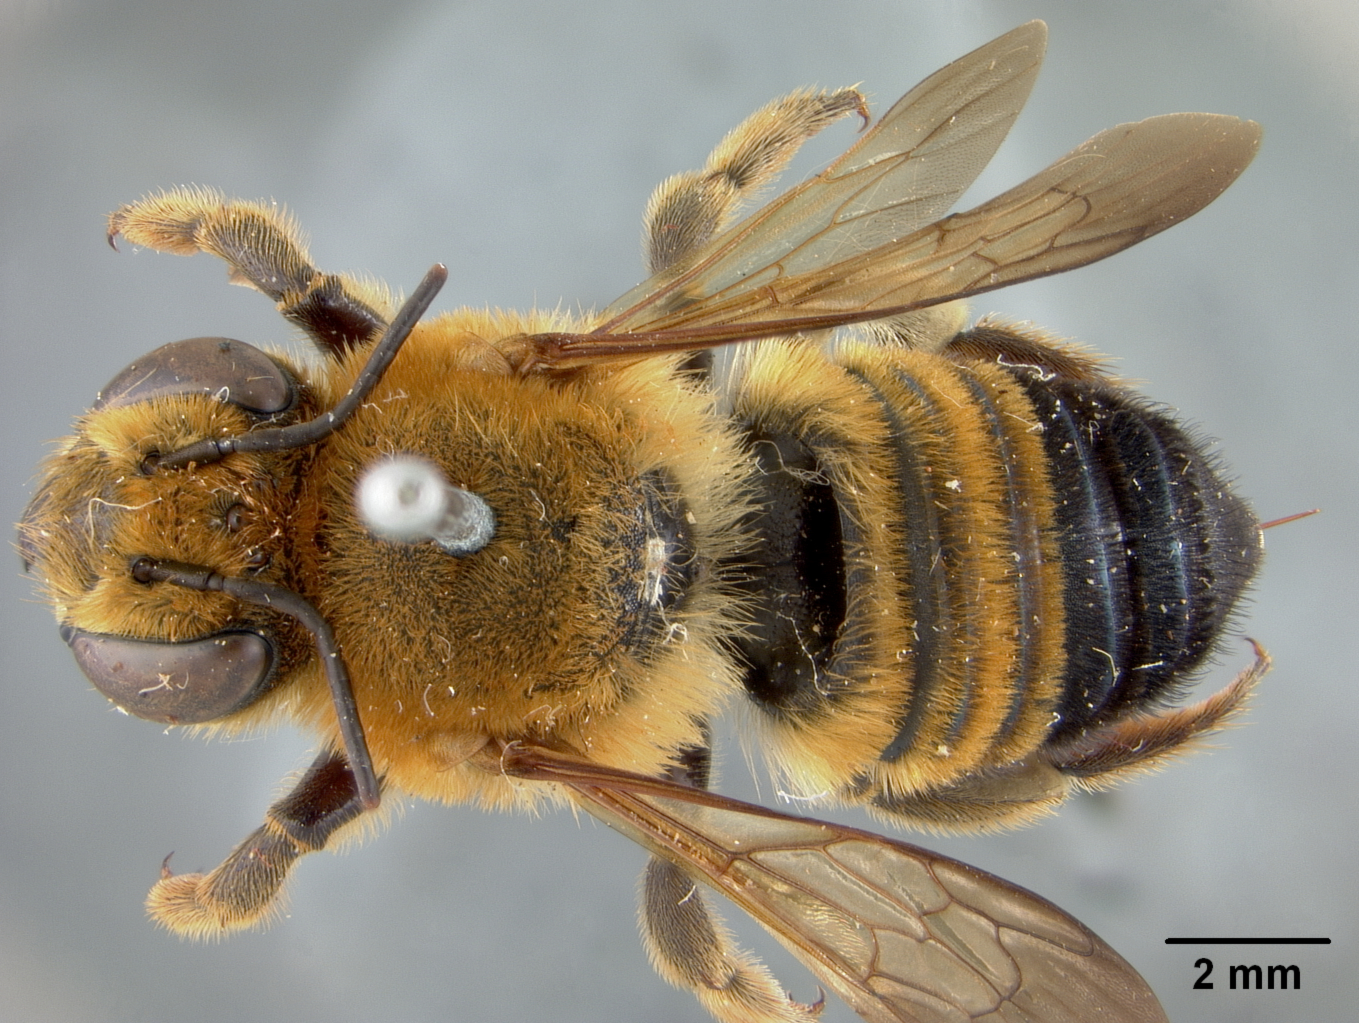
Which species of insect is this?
Megachile rhododendri
